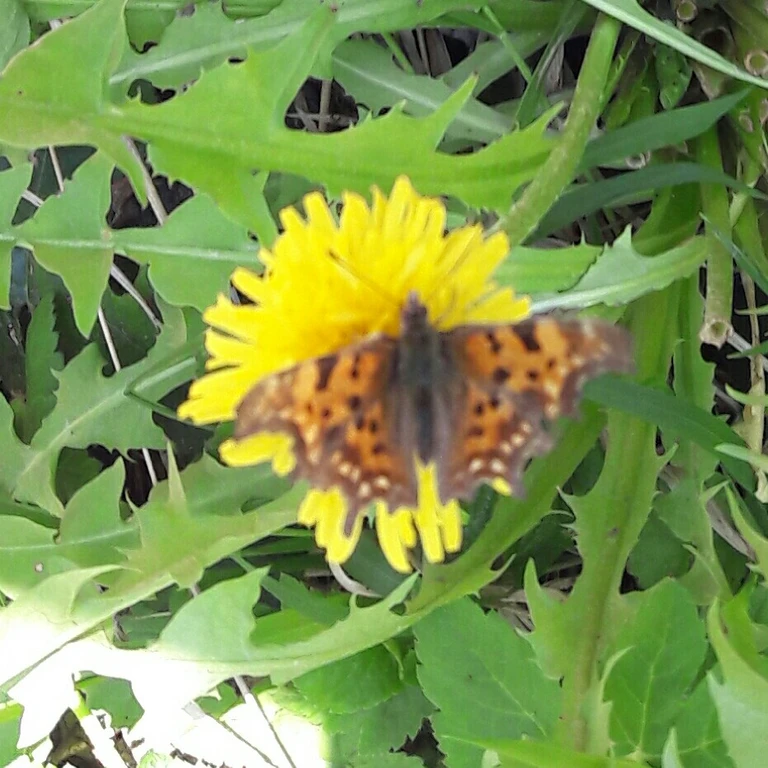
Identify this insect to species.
Polygonia c-album
